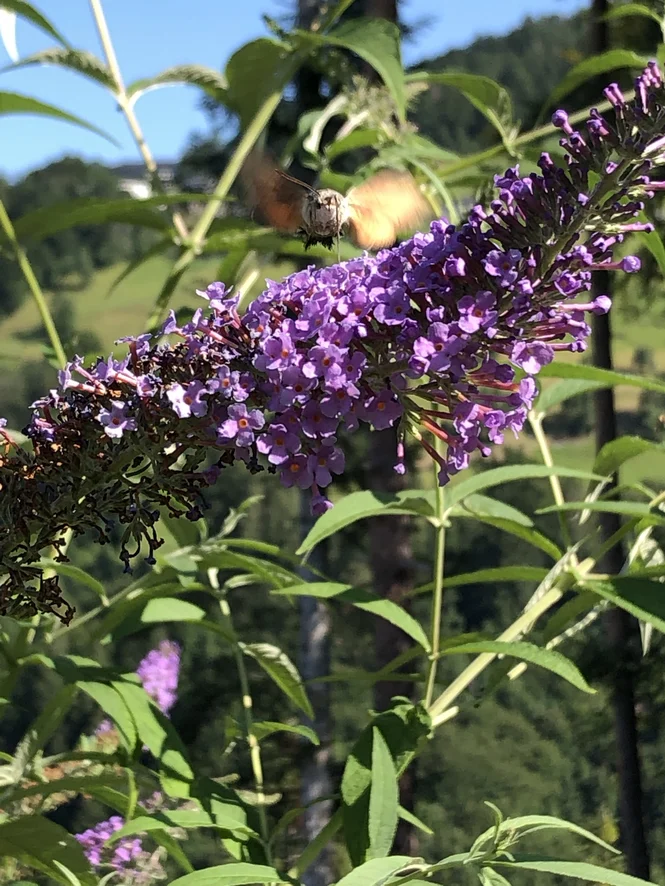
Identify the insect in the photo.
Macroglossum stellatarum
